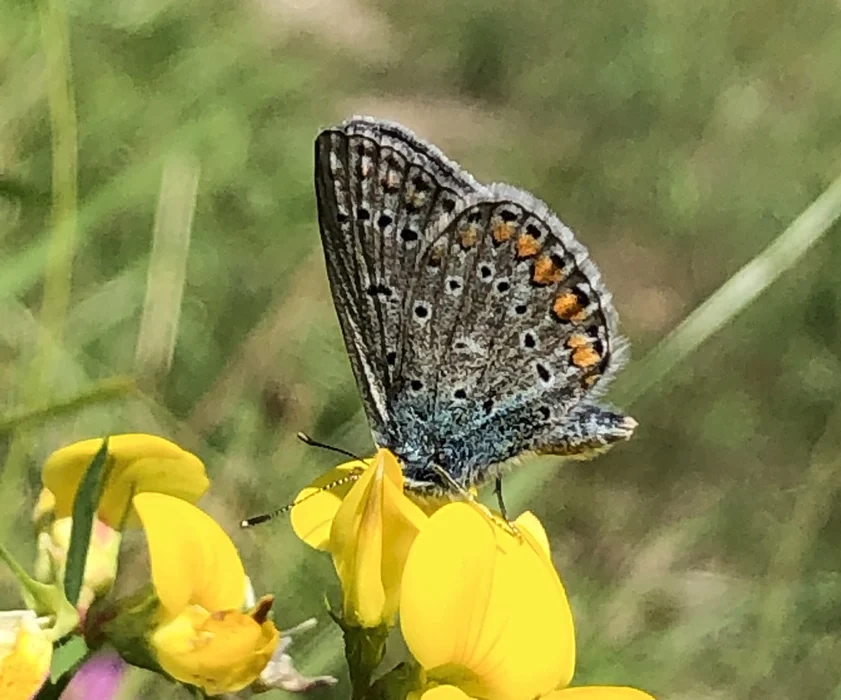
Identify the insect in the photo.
Polyommatus icarus
